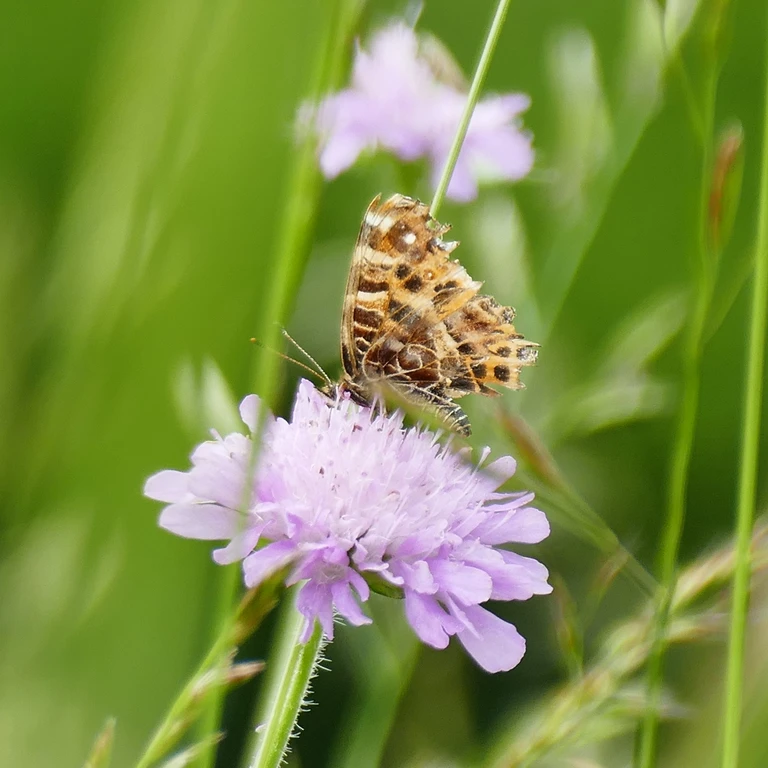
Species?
Araschnia levana
